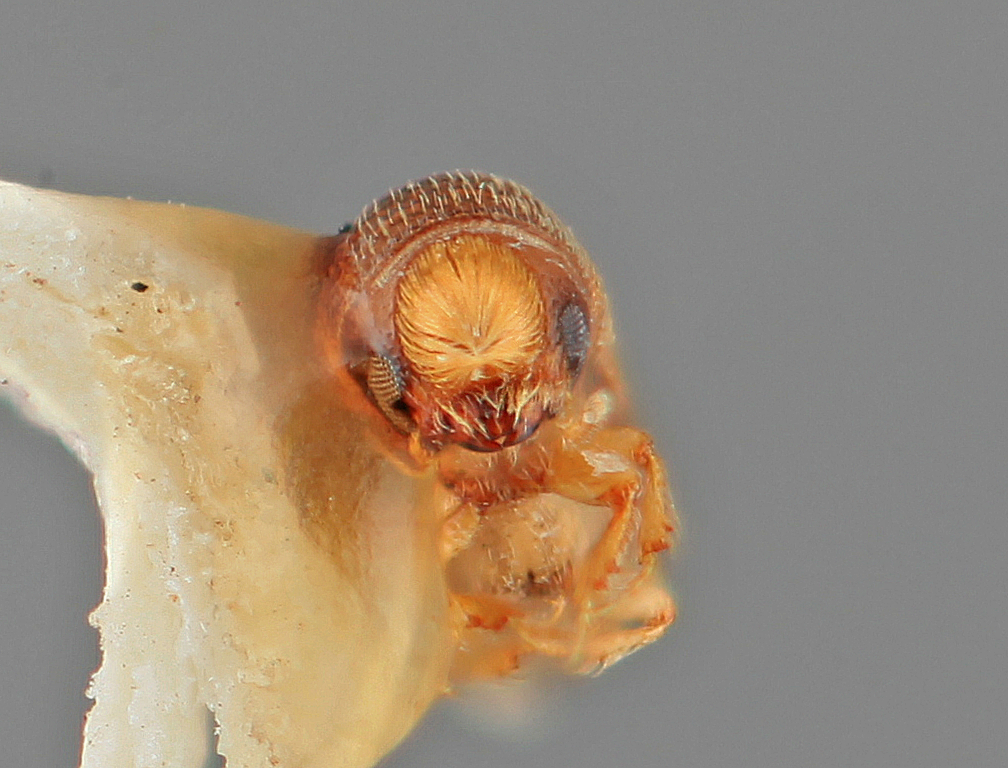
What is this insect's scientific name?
Pityophthorus hermosus
